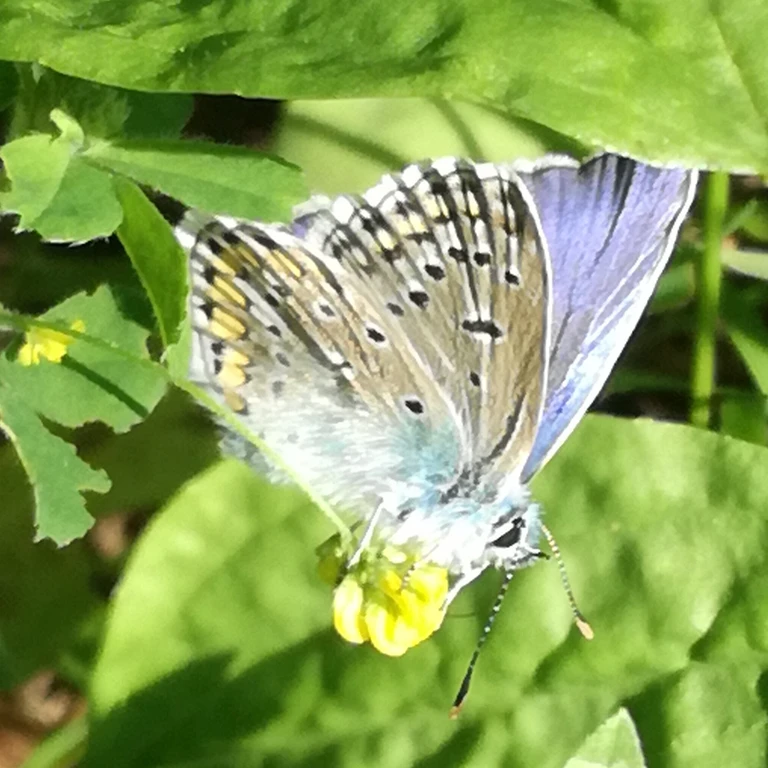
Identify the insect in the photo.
Polyommatus icarus
